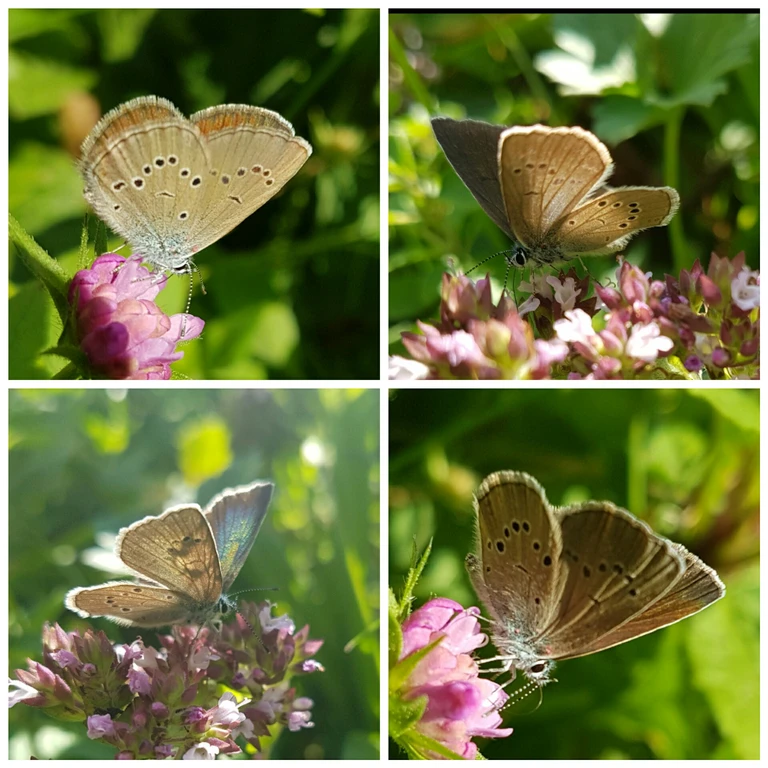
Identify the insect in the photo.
Cyaniris semiargus
